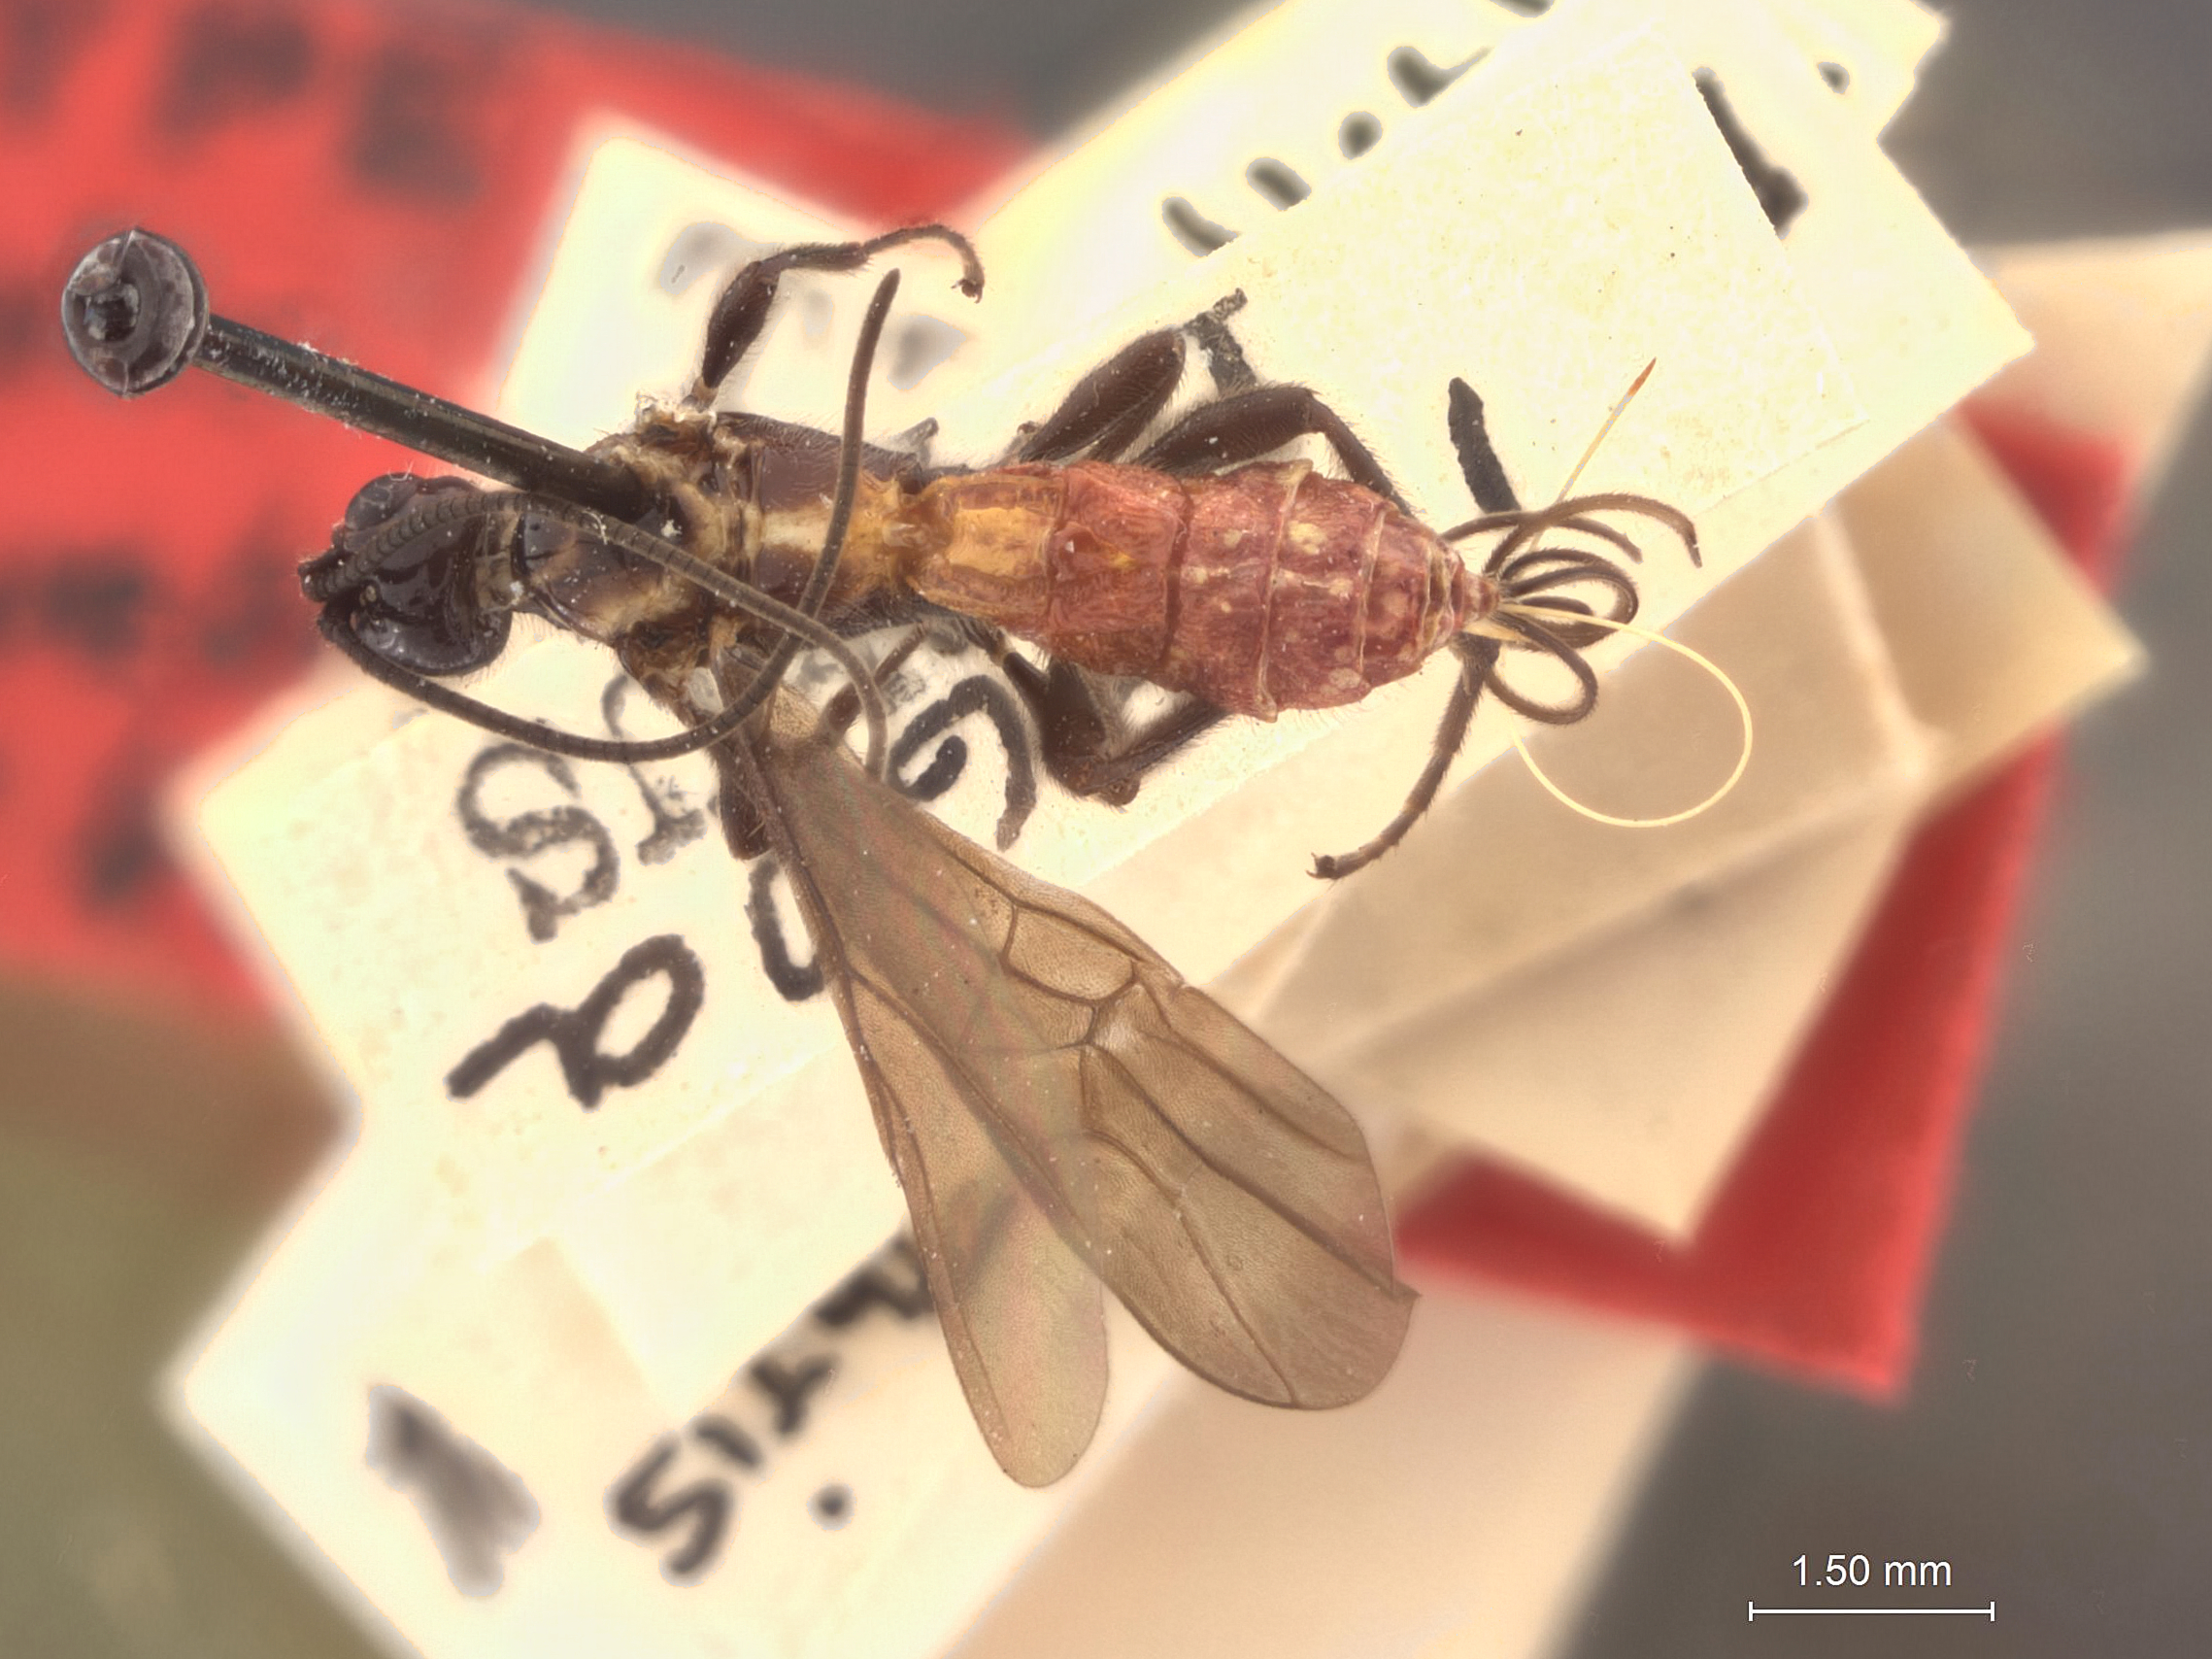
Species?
Atanycolus tranquebaricas
